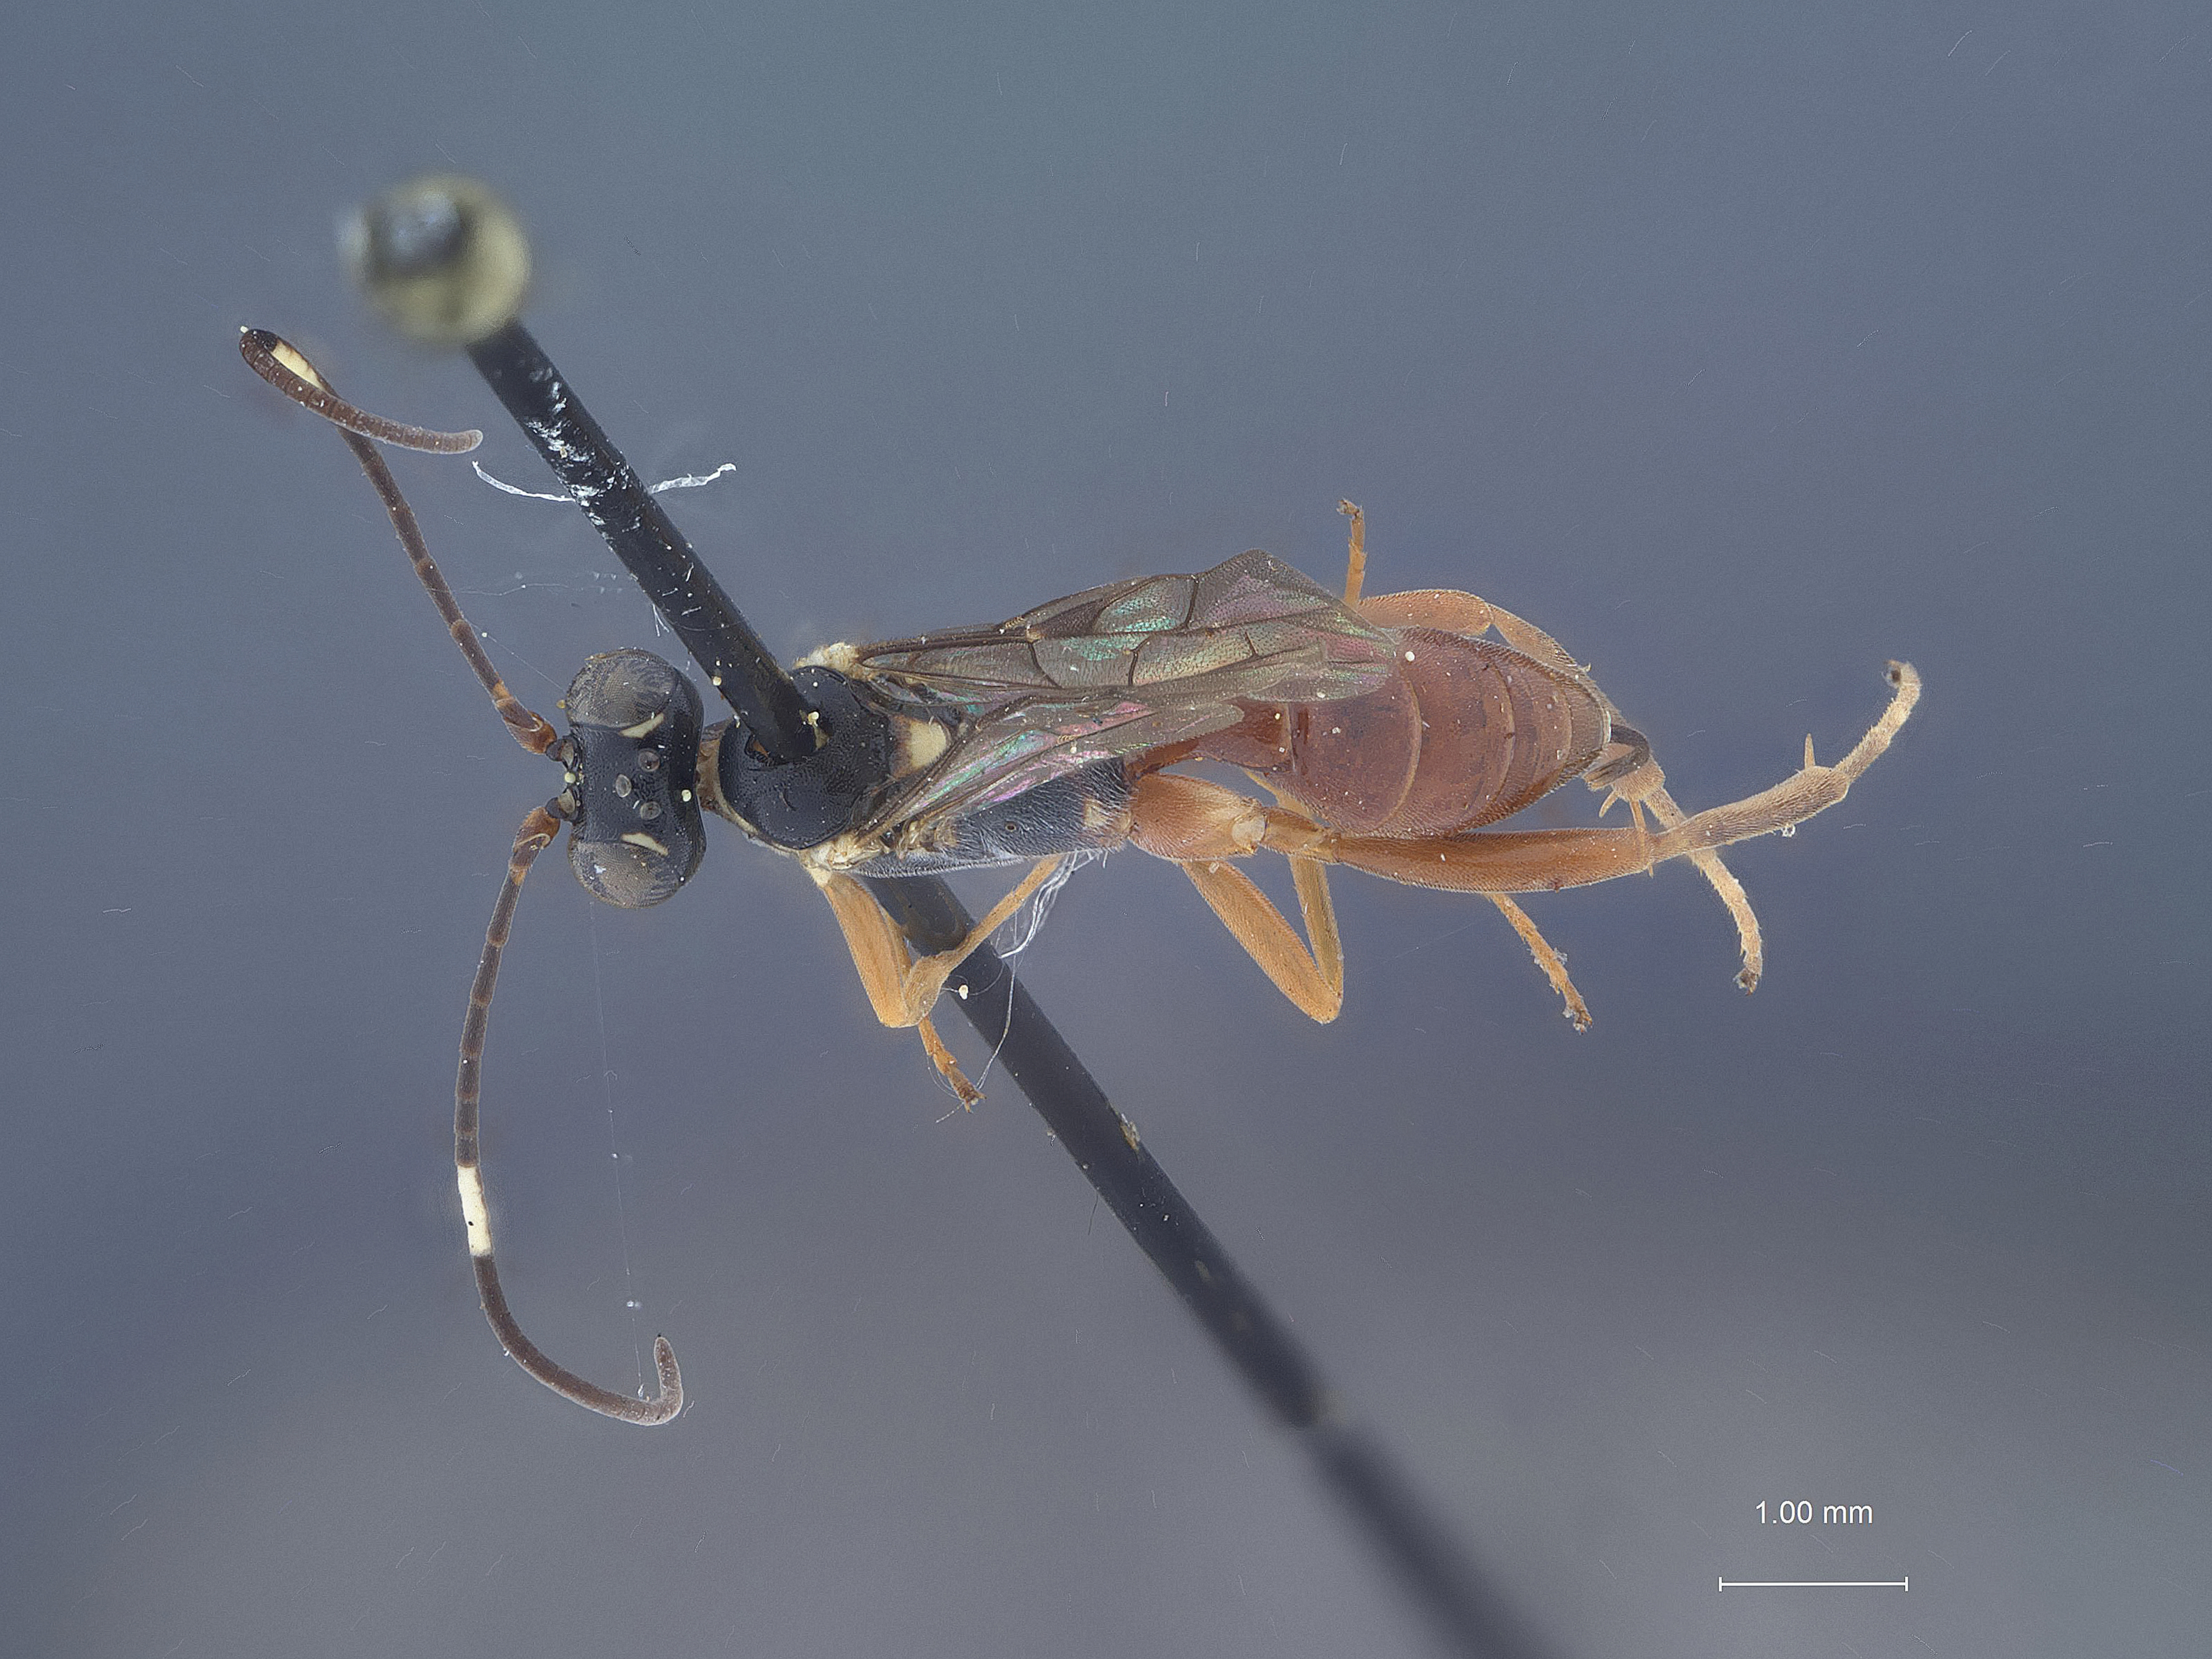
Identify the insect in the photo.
Ischnus lautus
